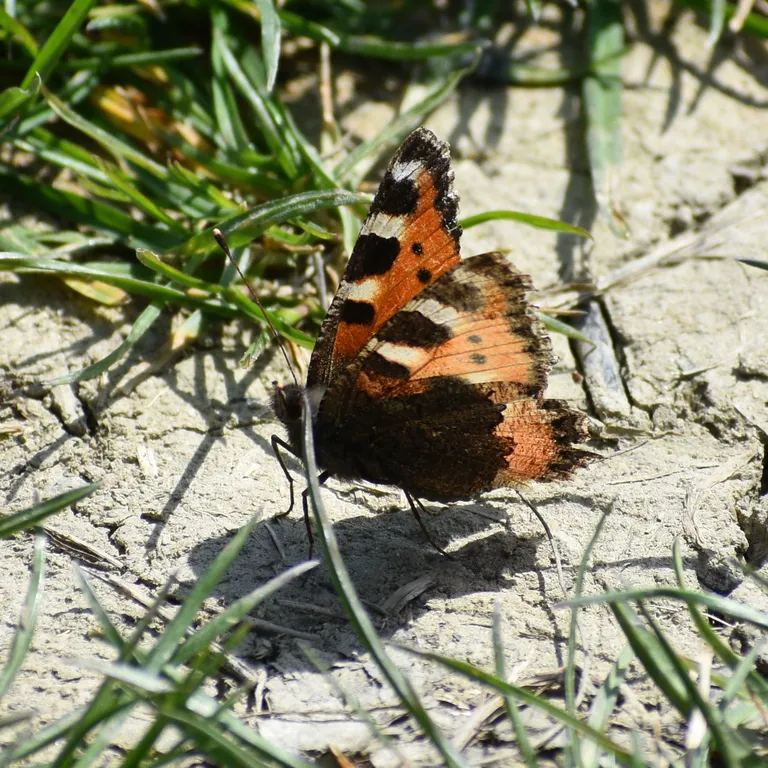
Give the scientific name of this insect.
Aglais urticae
